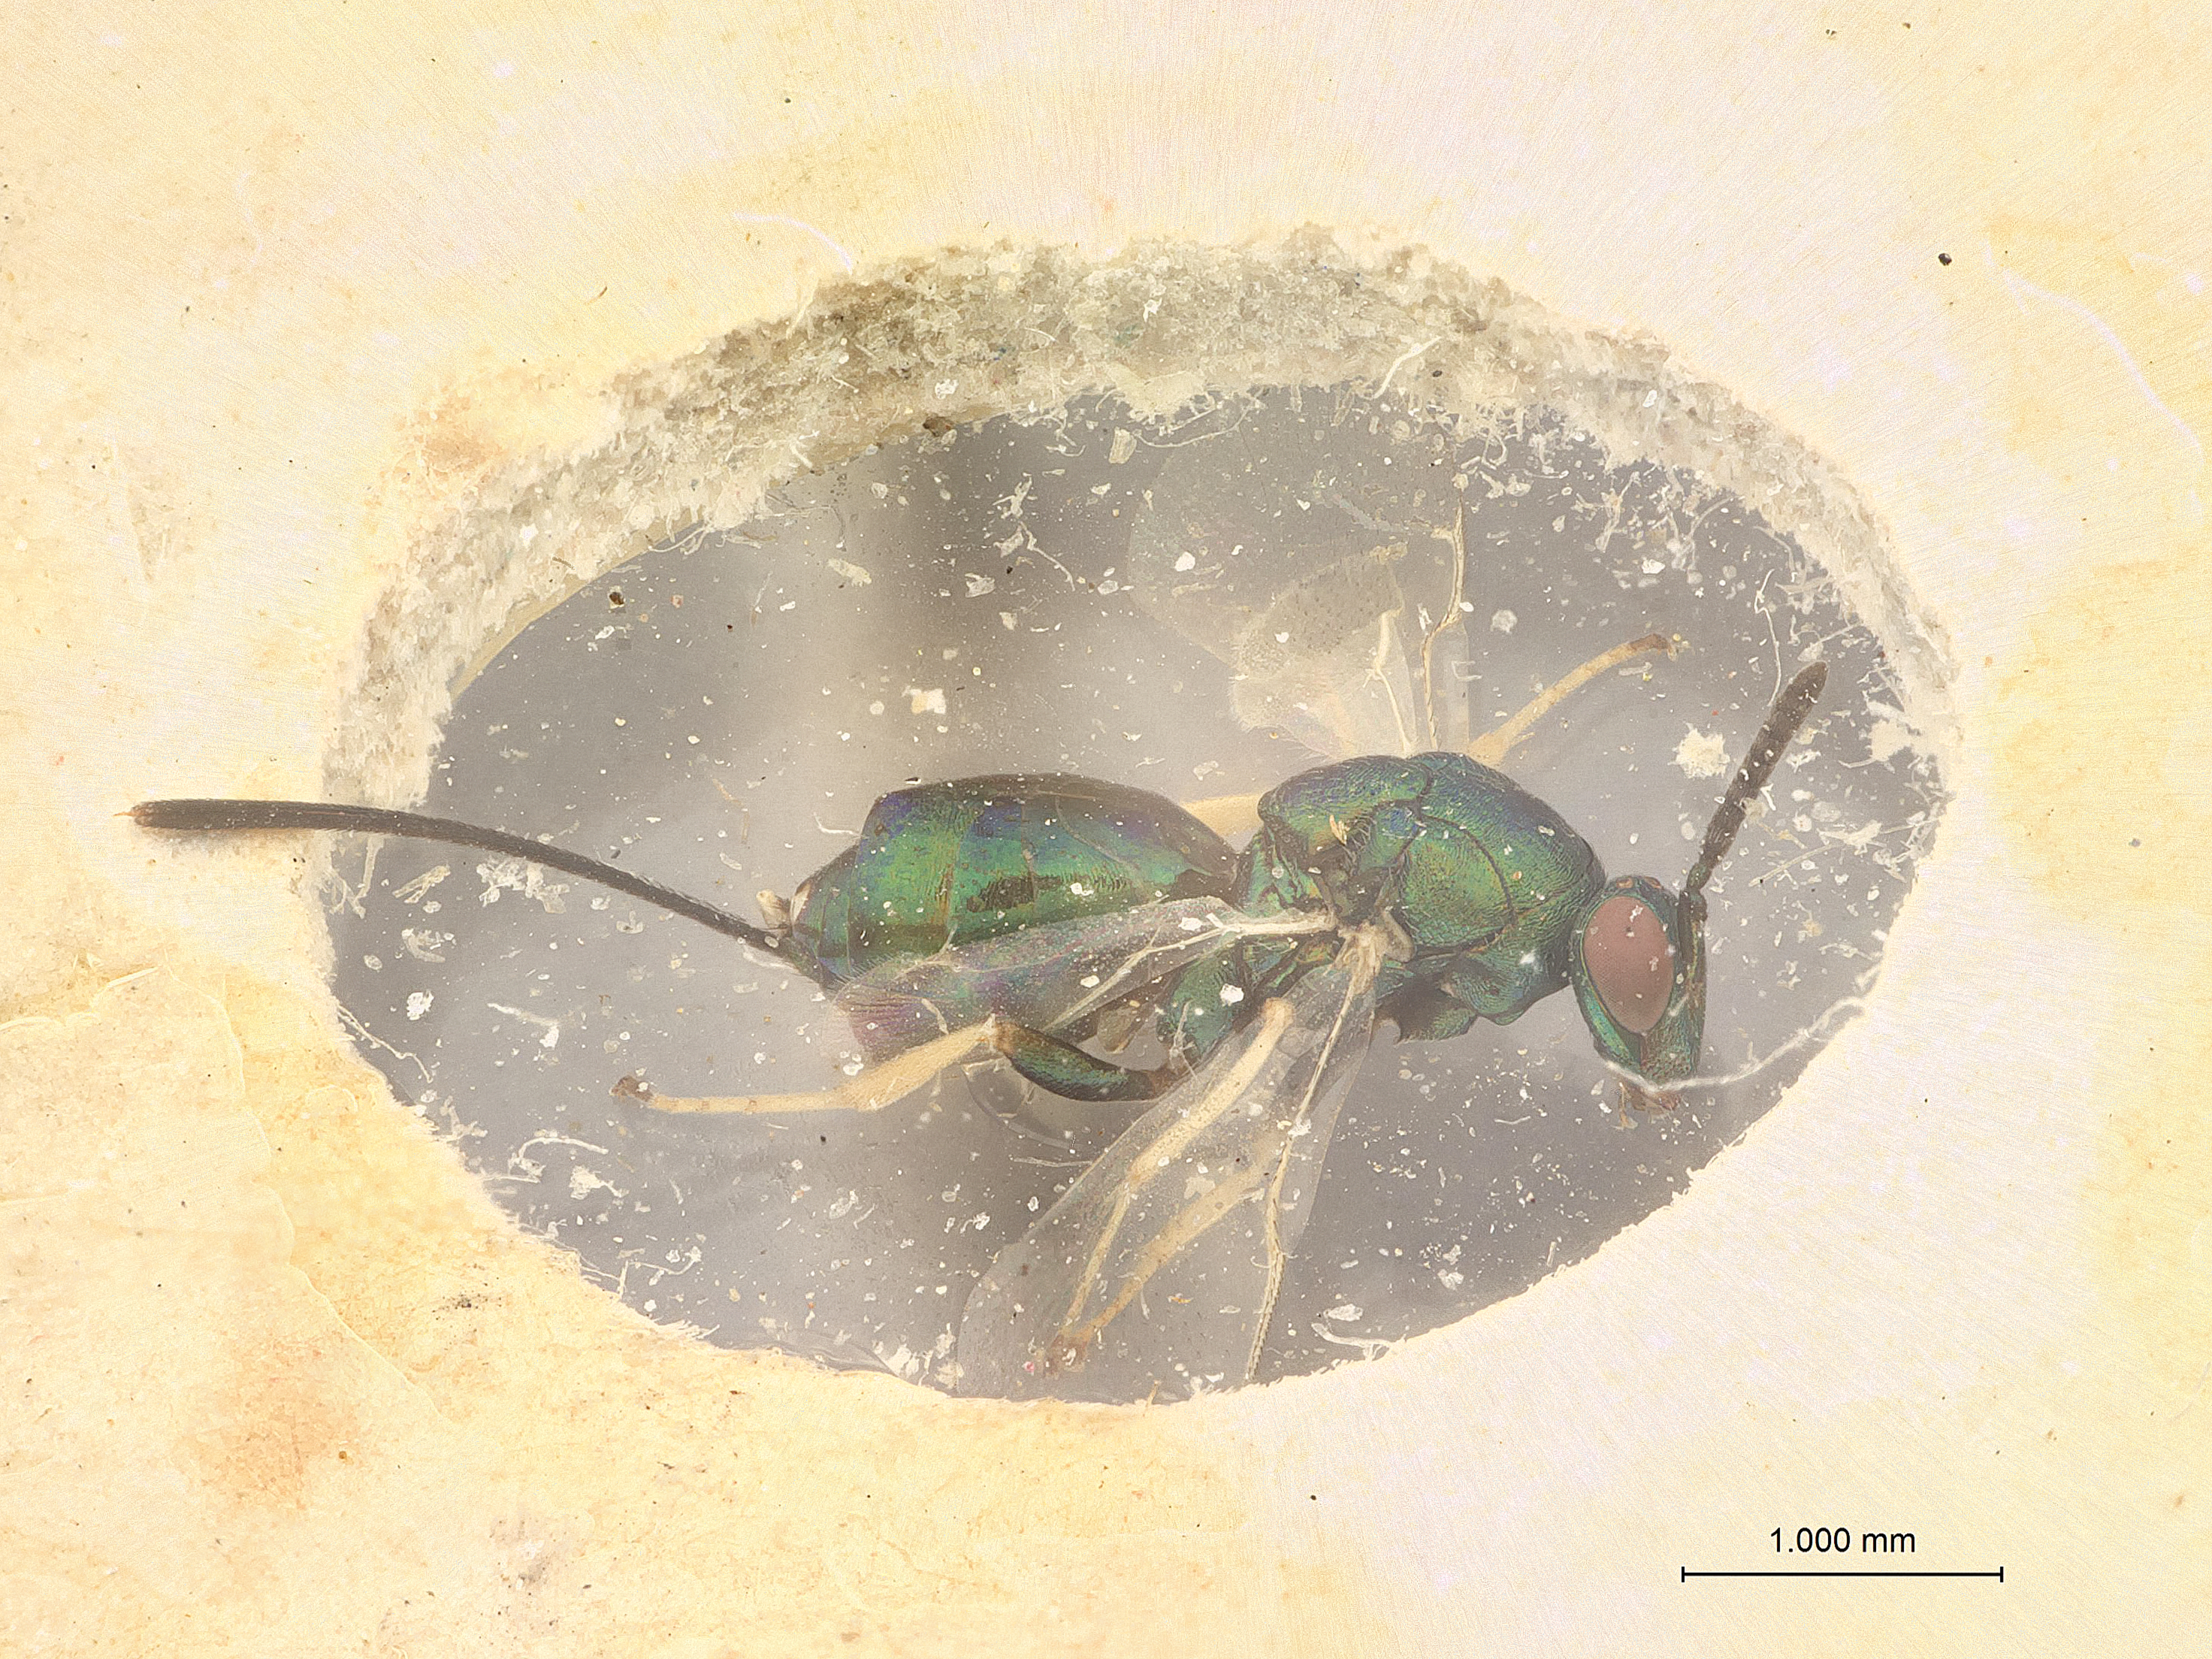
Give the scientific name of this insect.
Anagyrus anamalainus
